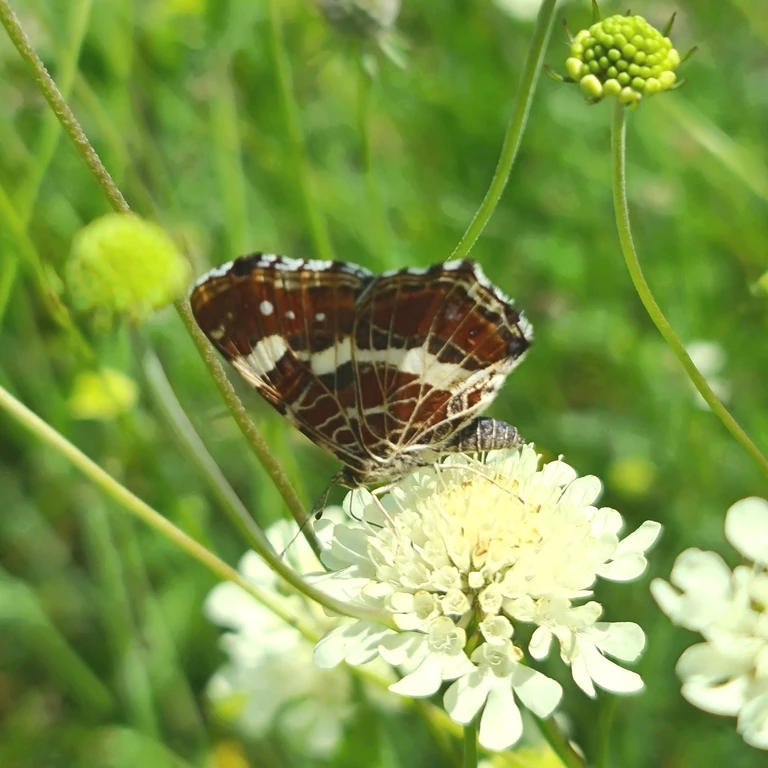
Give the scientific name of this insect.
Araschnia levana
